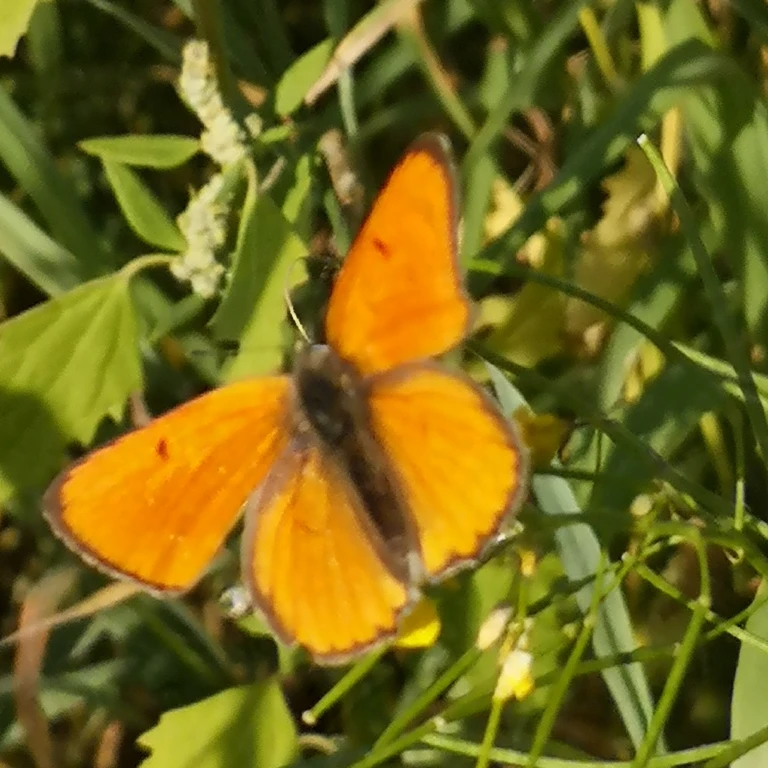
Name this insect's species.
Lycaena dispar
